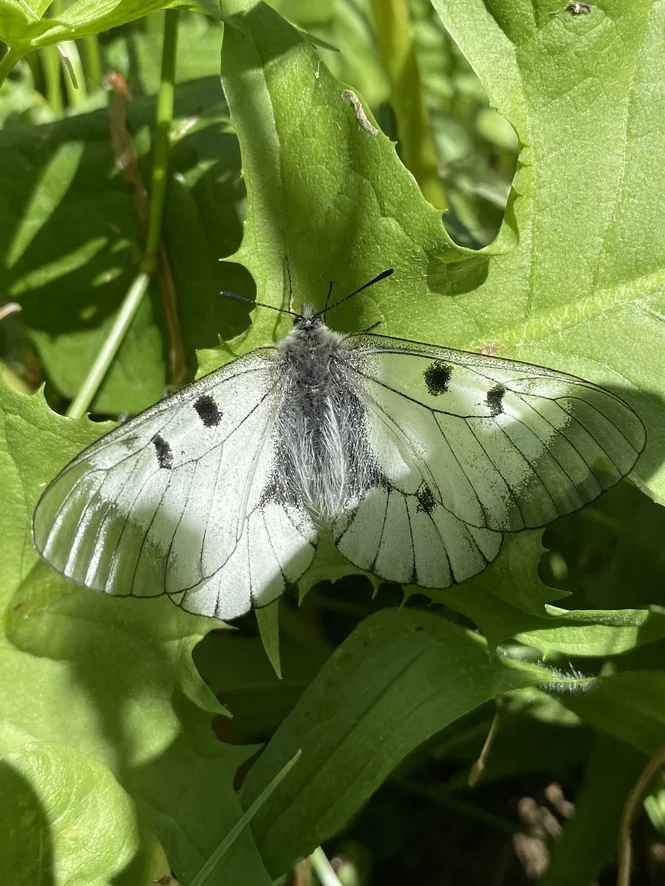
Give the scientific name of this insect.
Parnassius mnemosyne
